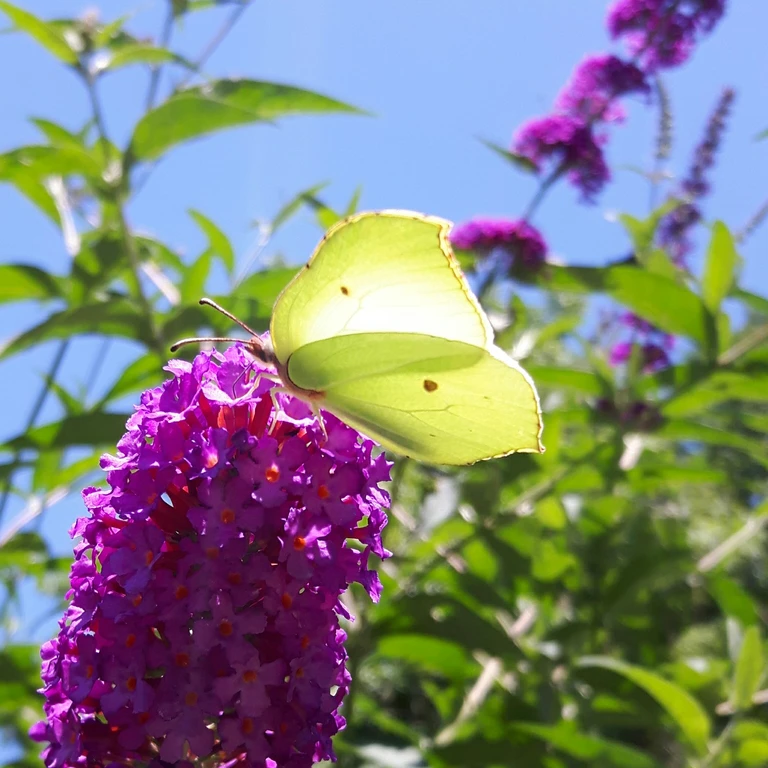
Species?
Gonepteryx rhamni
